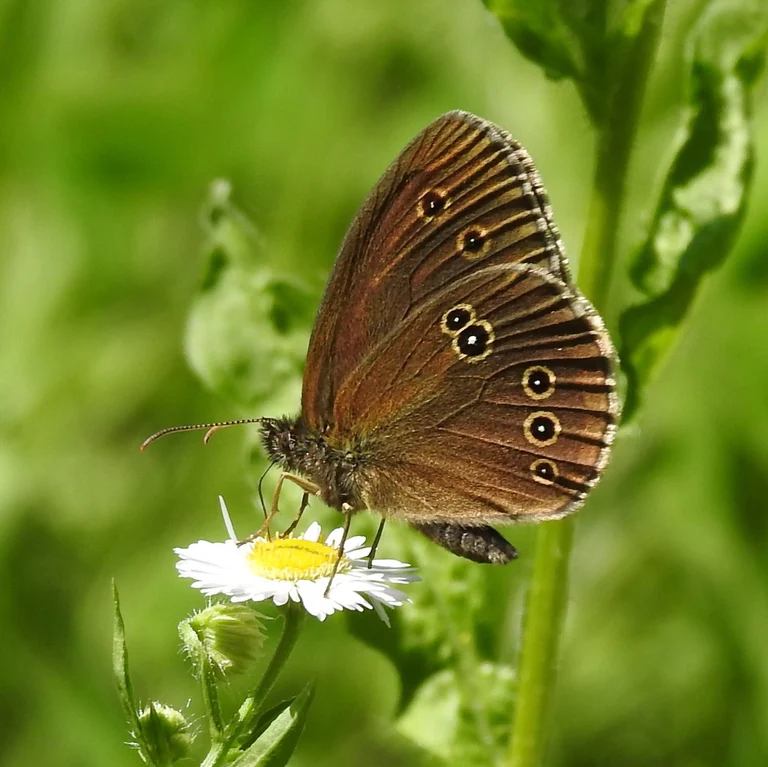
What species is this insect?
Aphantopus hyperantus
